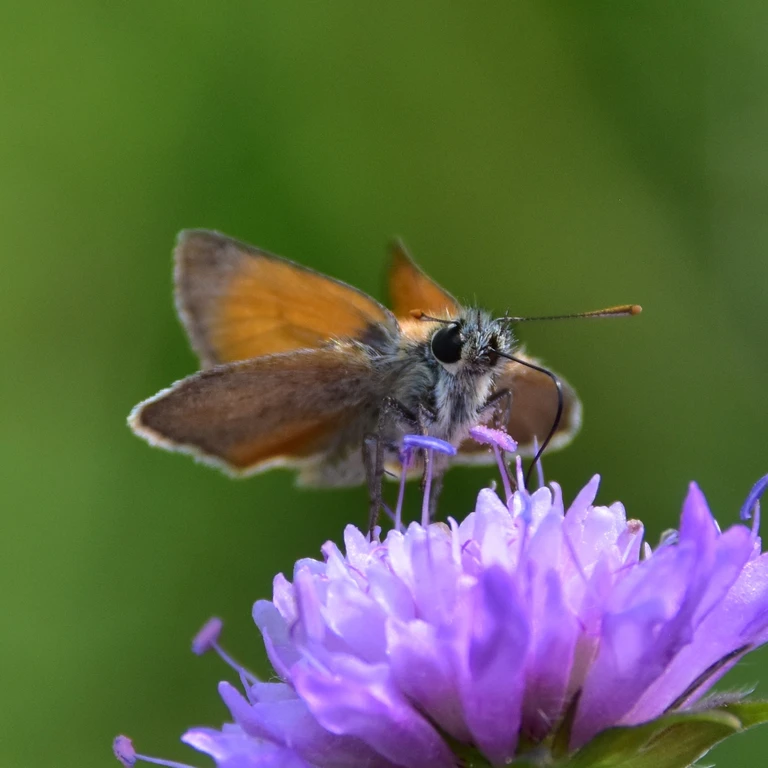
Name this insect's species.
Thymelicus sylvestris
